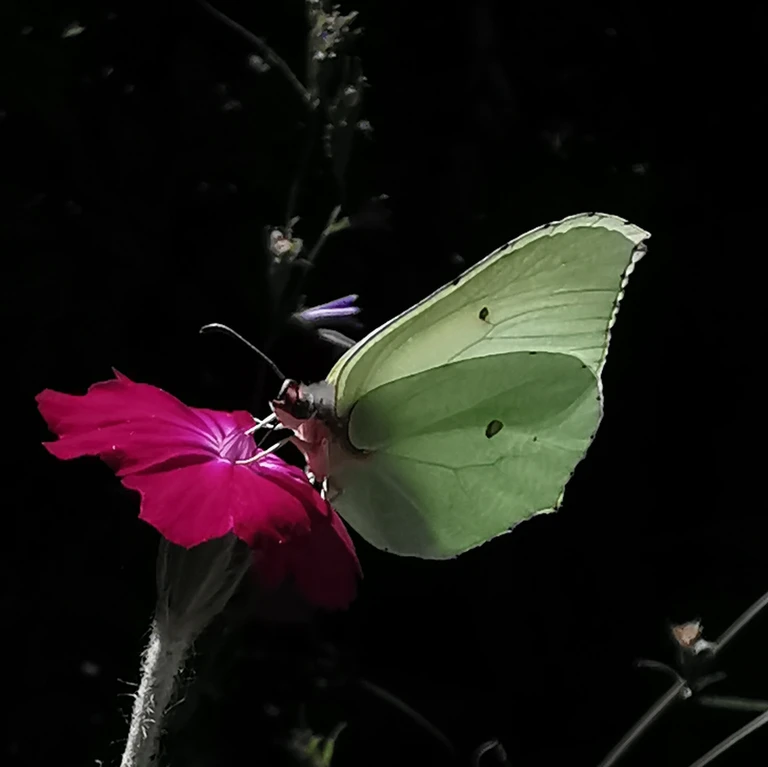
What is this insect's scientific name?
Gonepteryx rhamni
